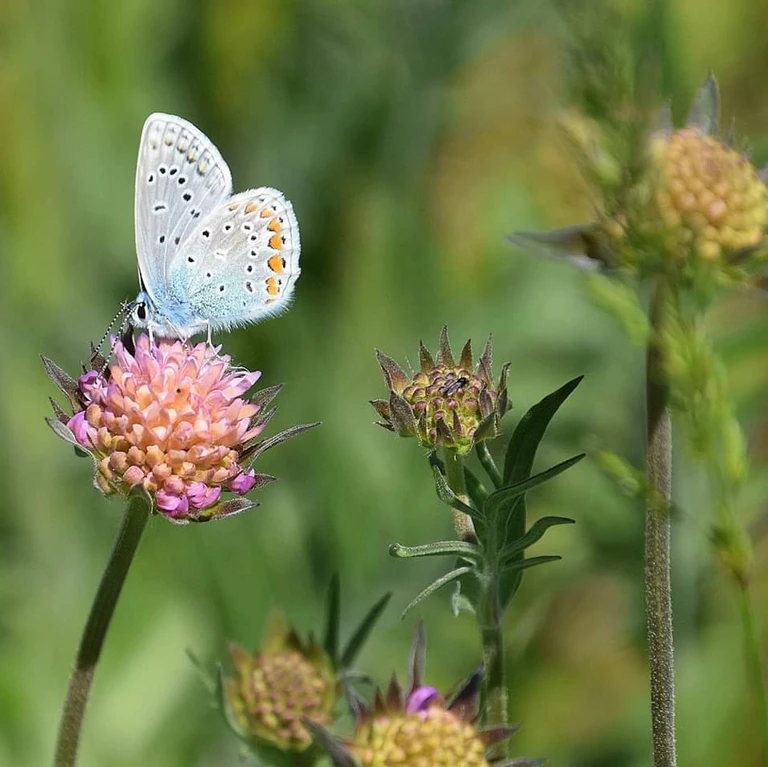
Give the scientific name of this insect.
Polyommatus icarus
